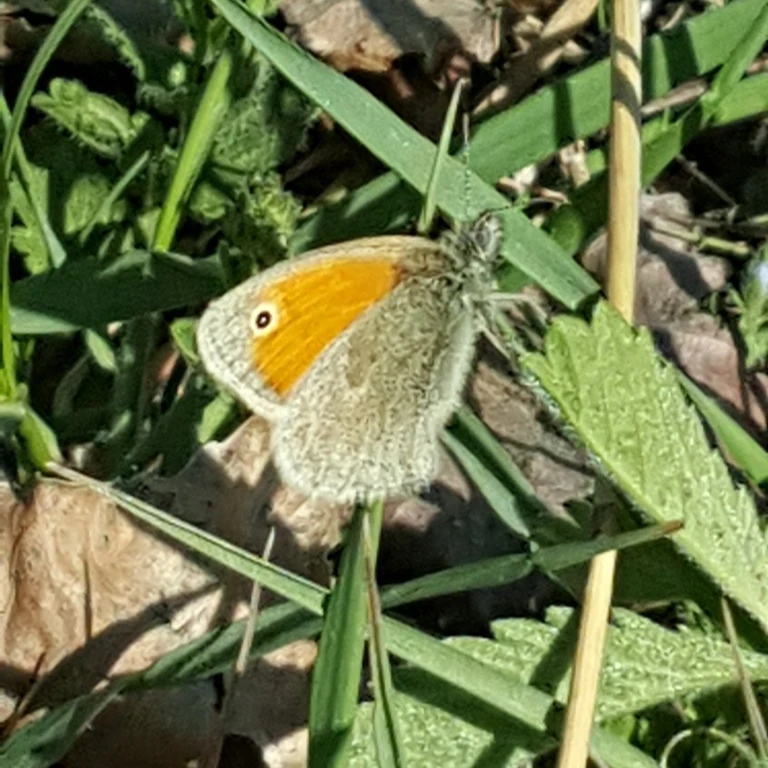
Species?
Coenonympha pamphilus
